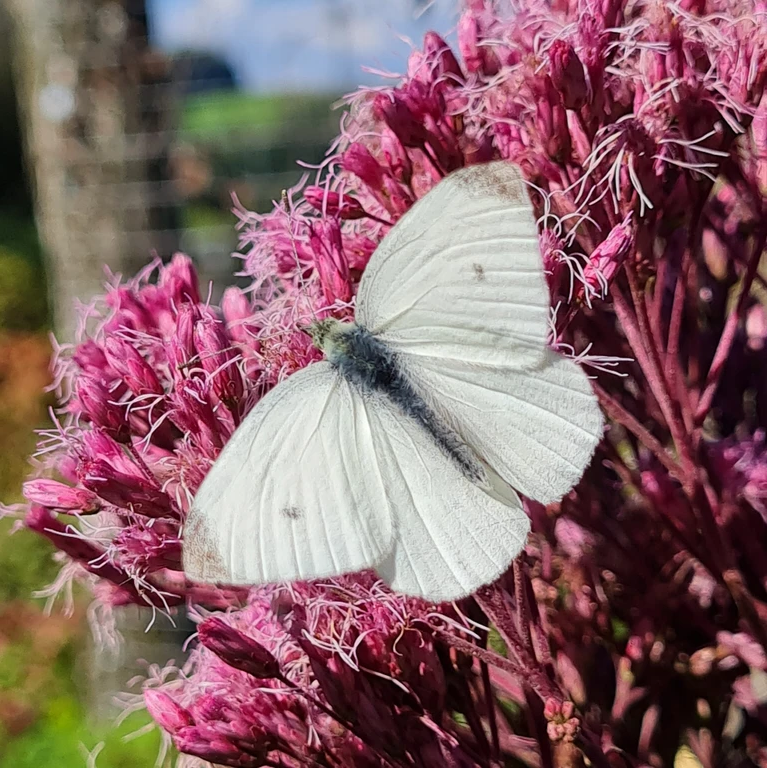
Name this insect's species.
Pieris rapae
